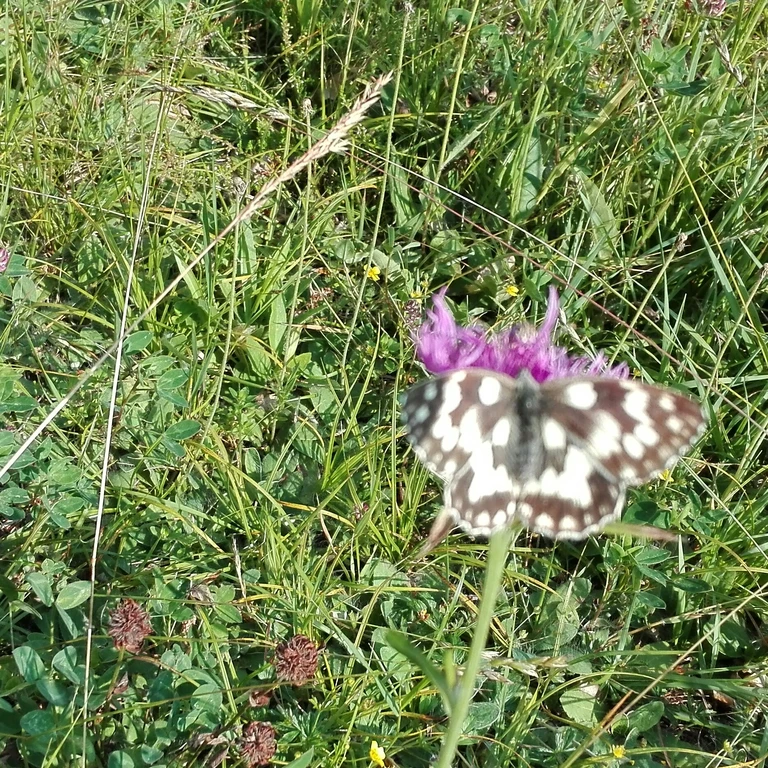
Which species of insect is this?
Melanargia galathea
